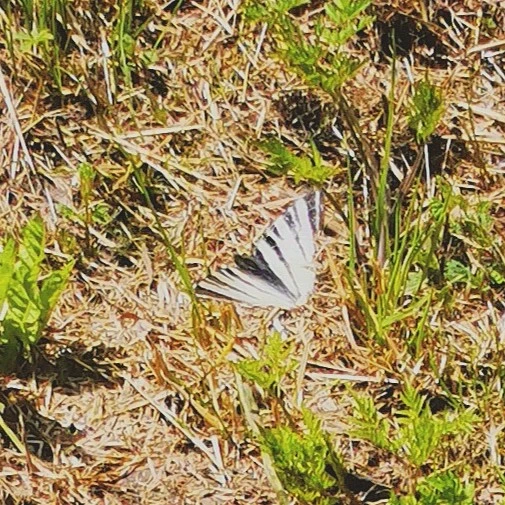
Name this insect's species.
Iphiclides podalirius
